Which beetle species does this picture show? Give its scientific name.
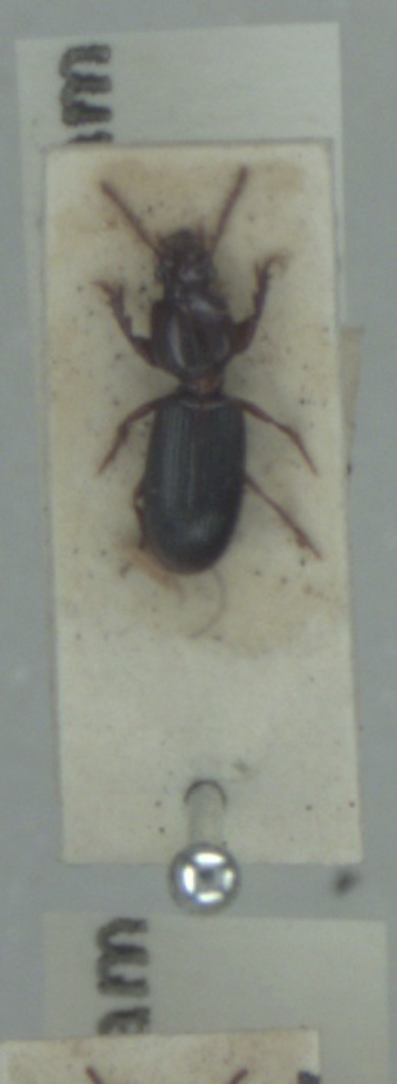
Clivina fossor
